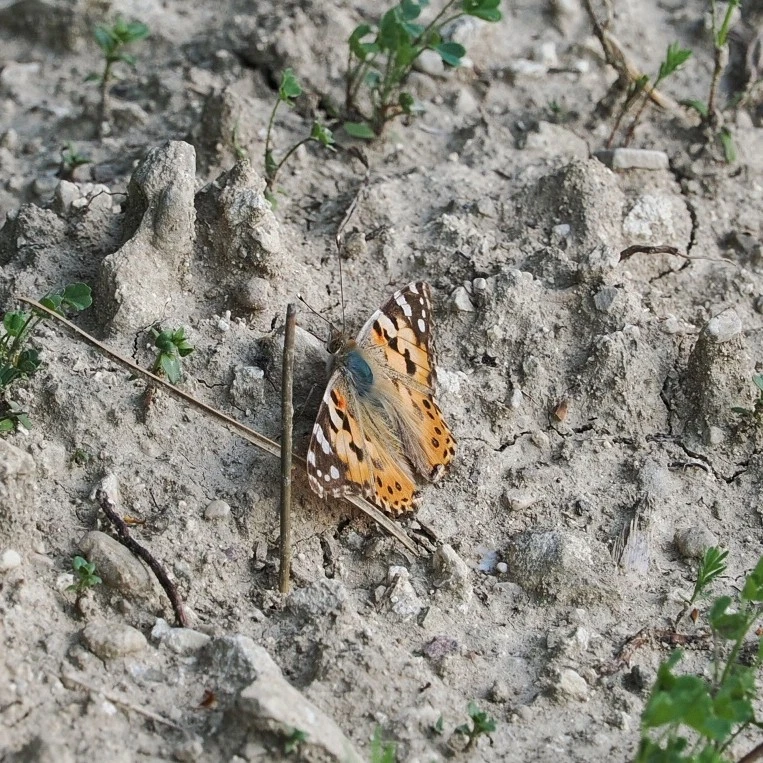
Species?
Vanessa cardui
